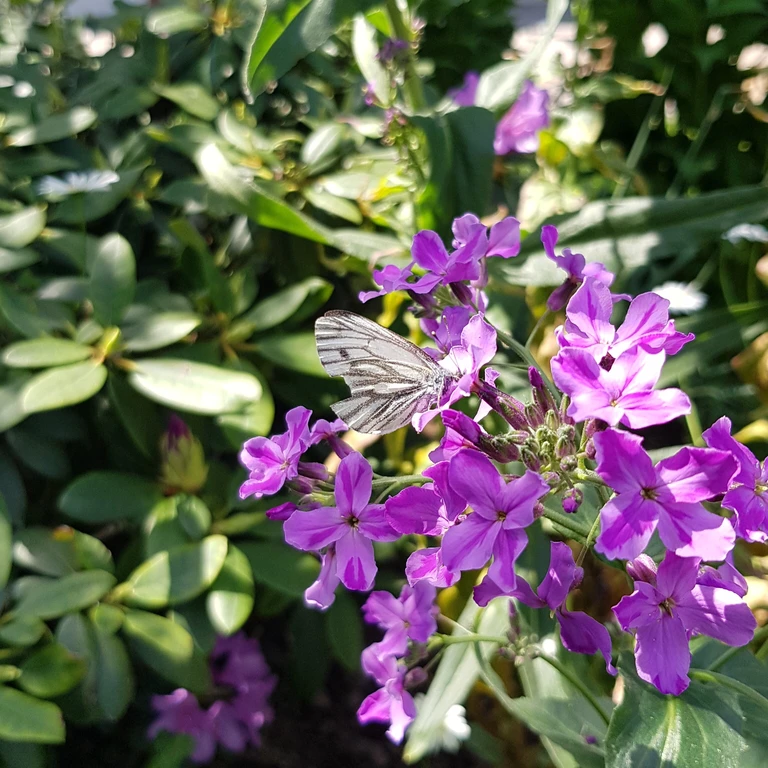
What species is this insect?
Pieris napi
